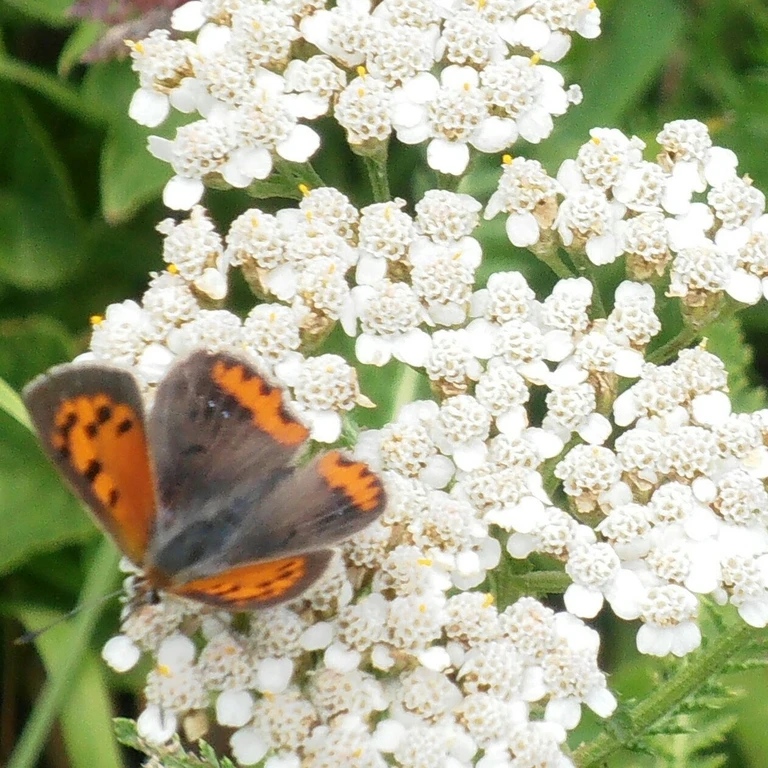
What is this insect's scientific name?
Lycaena phlaeas
